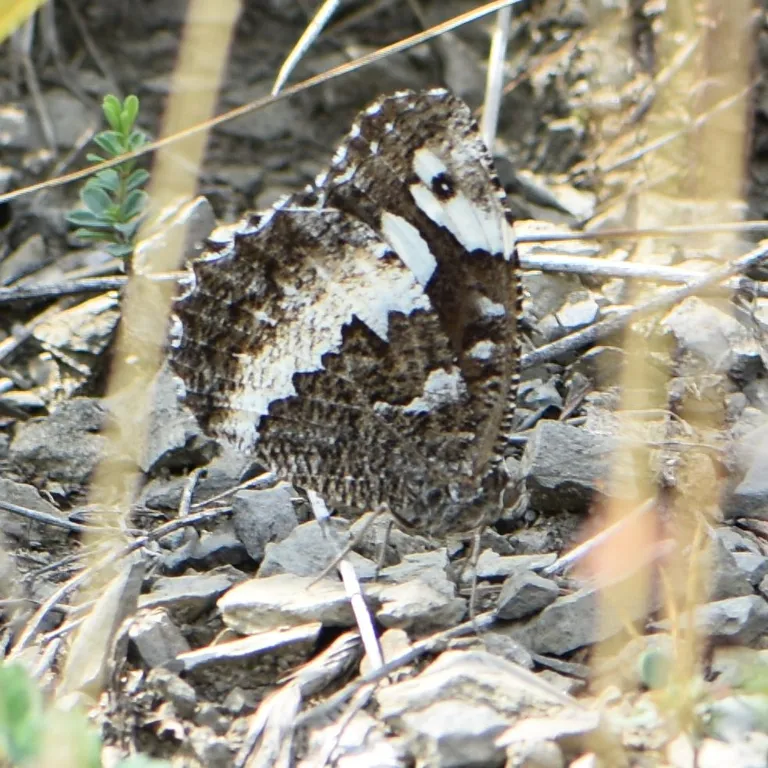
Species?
Brintesia circe
